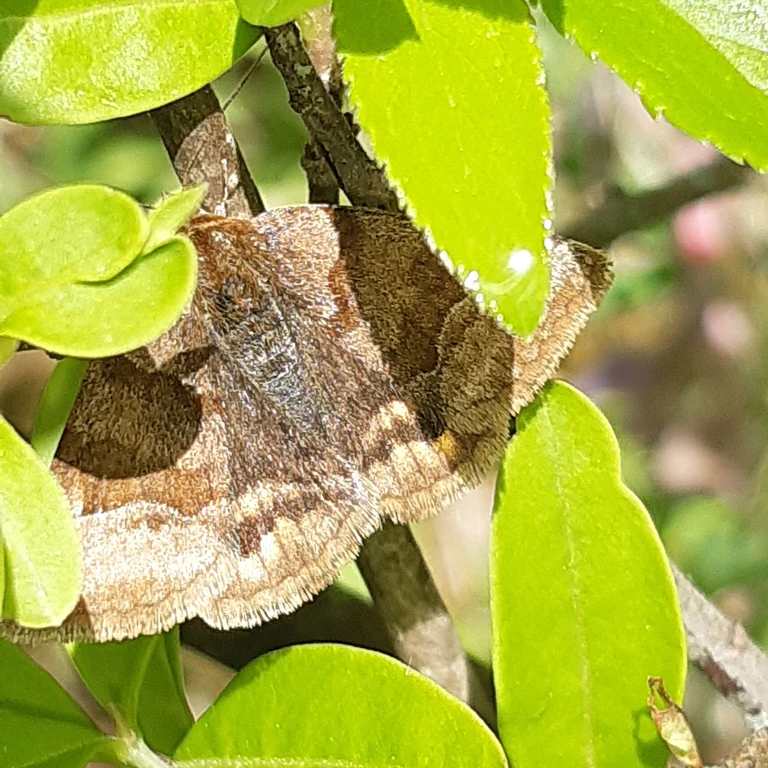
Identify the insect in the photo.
Euclidia glyphica
